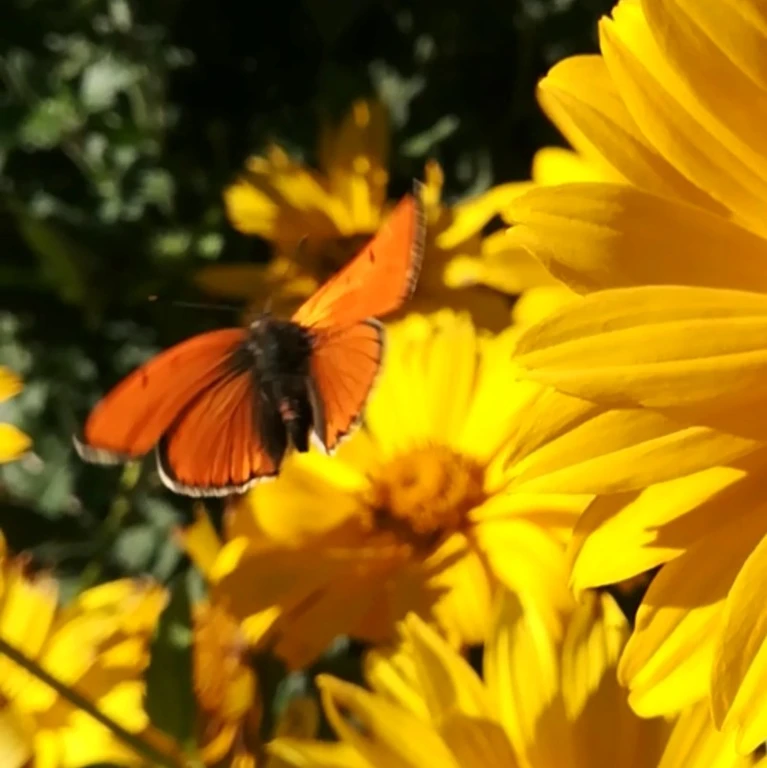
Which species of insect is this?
Lycaena dispar
